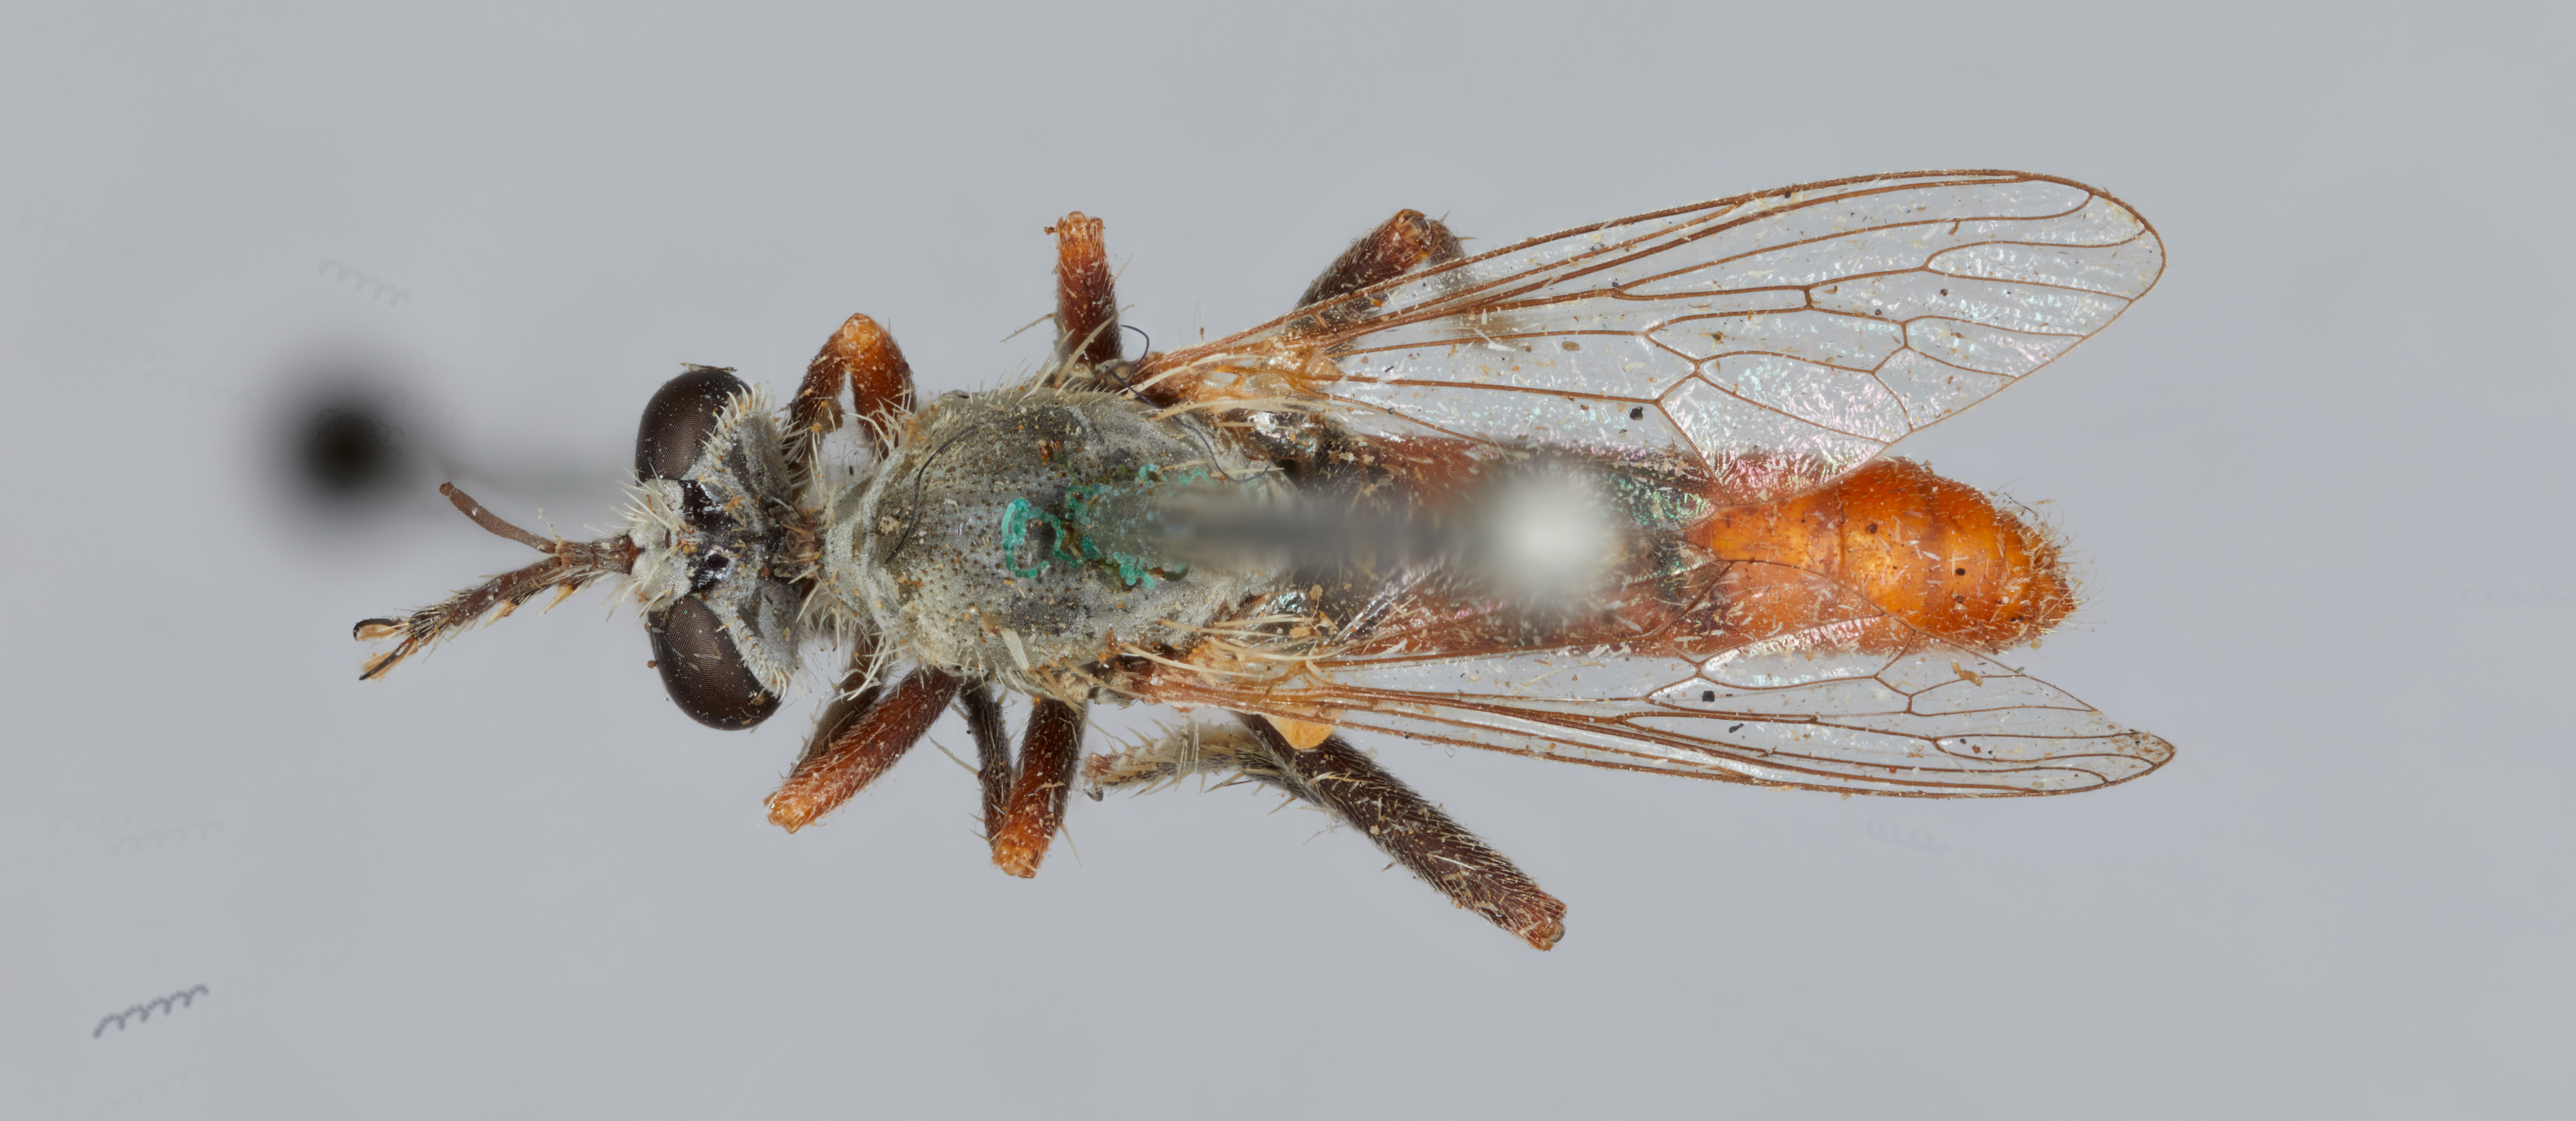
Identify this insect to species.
Saropogon semiustus
